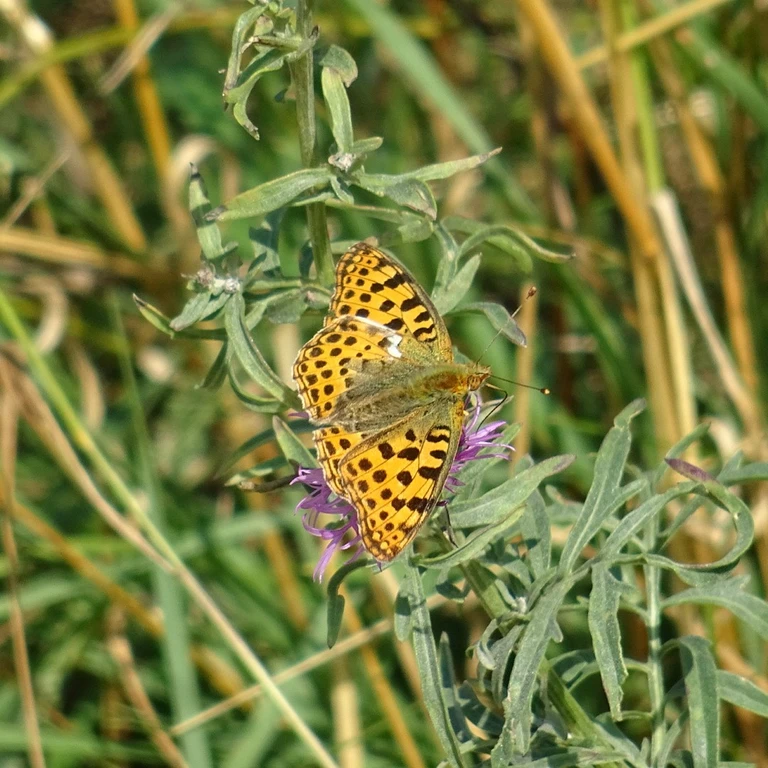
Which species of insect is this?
Issoria lathonia
